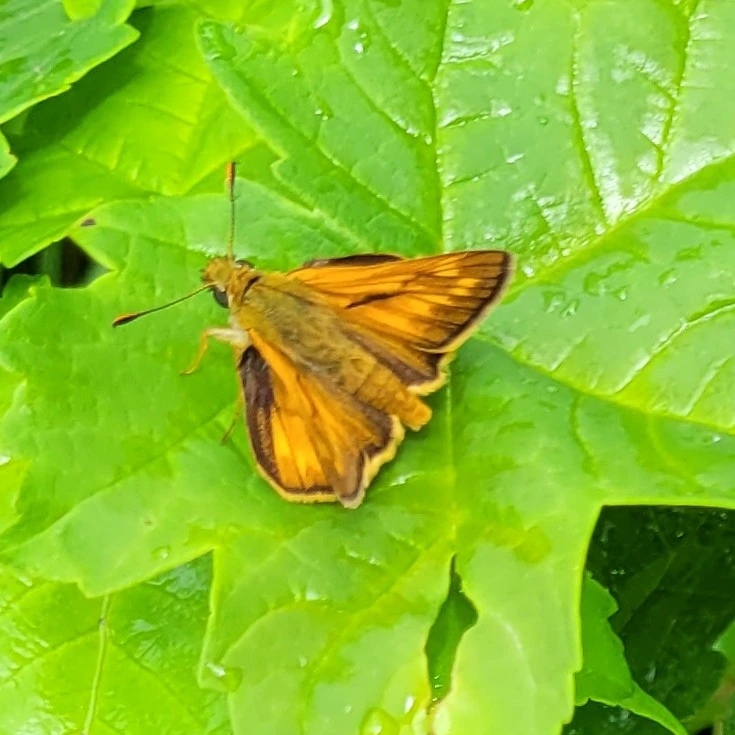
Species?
Ochlodes sylvanus (also Ochlodes venata)
